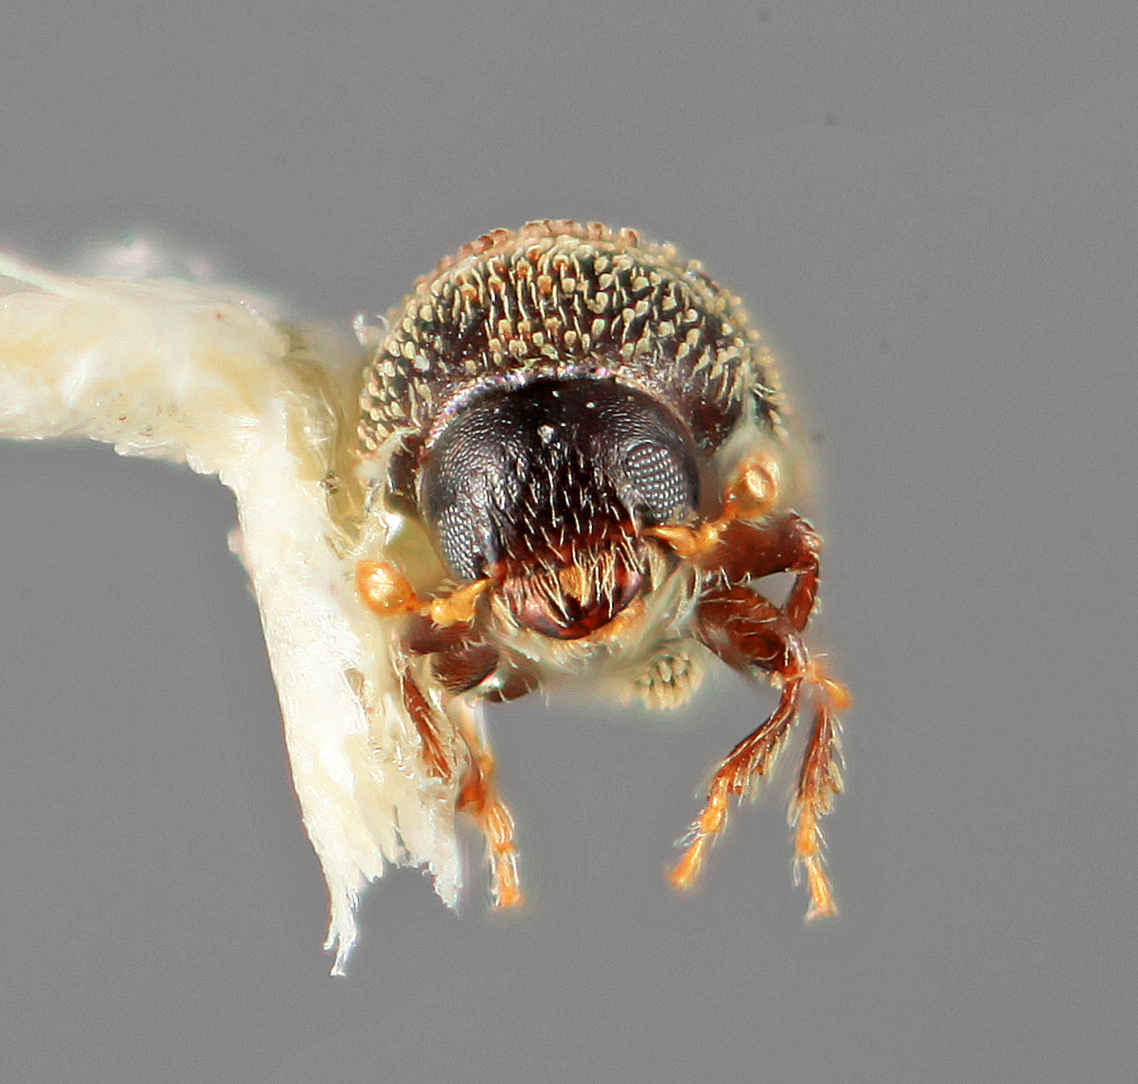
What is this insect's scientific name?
Liparthrum pruni
